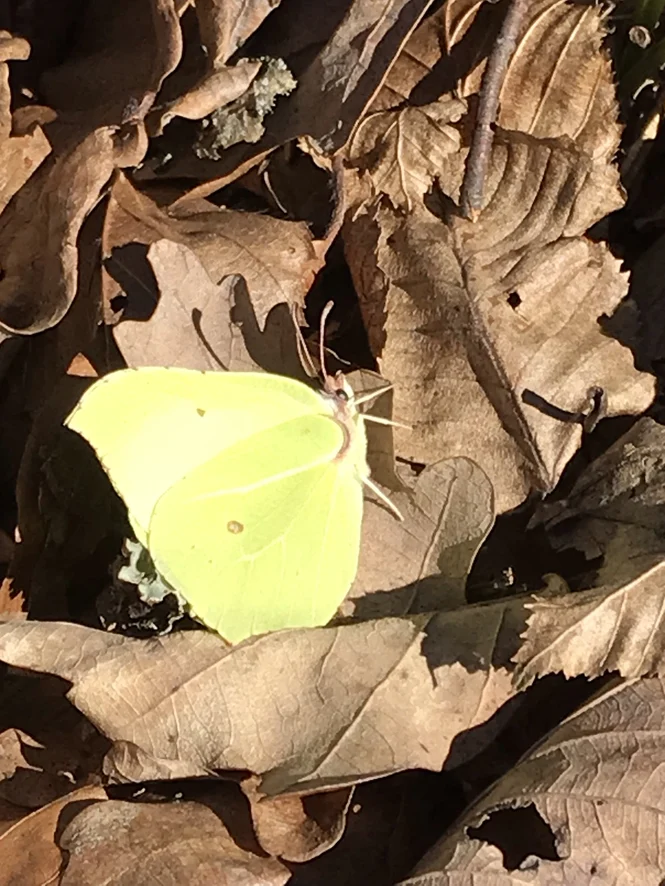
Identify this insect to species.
Gonepteryx rhamni
